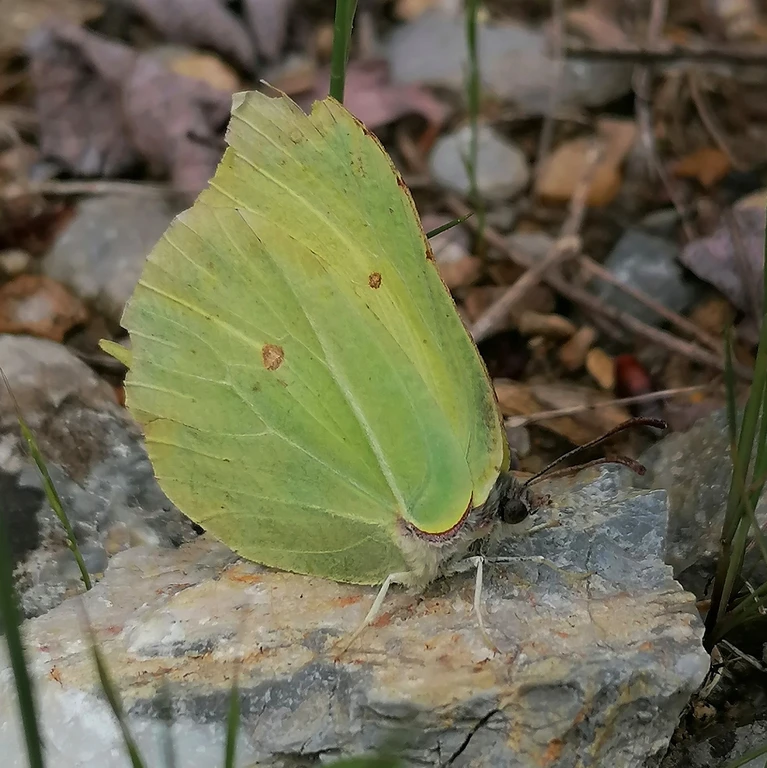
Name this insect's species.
Gonepteryx rhamni
